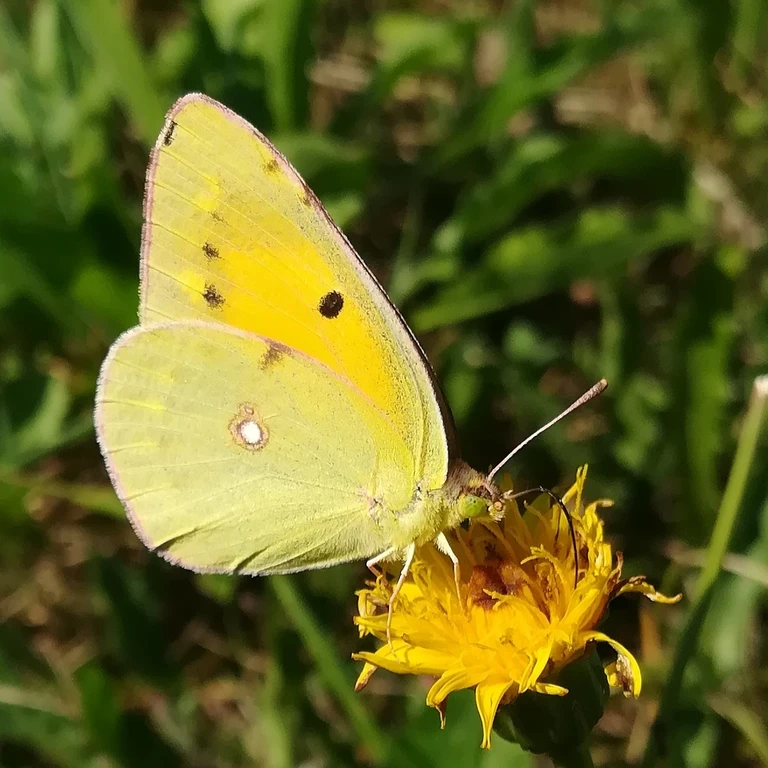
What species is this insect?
Colias croceus
